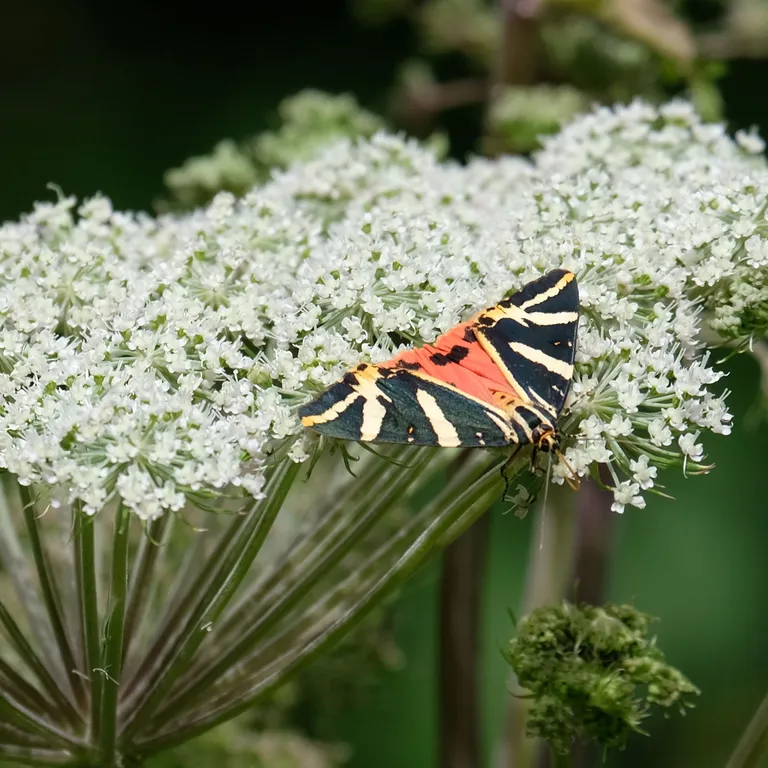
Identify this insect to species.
Euplagia quadripunctaria
